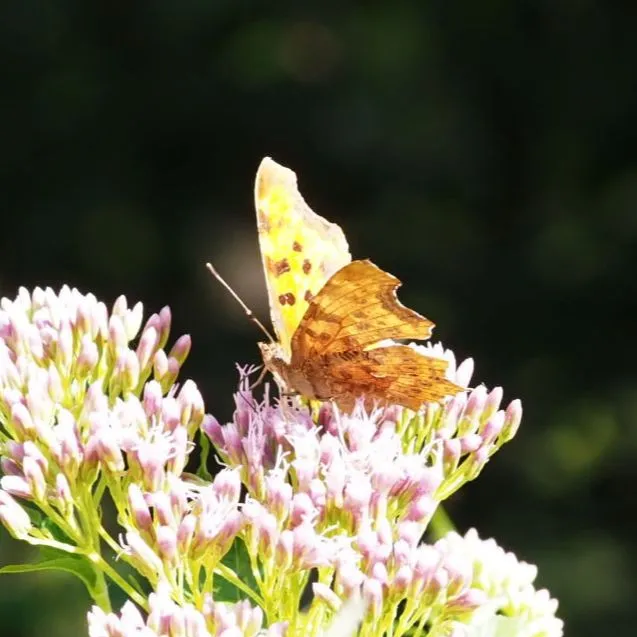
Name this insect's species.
Polygonia c-album
